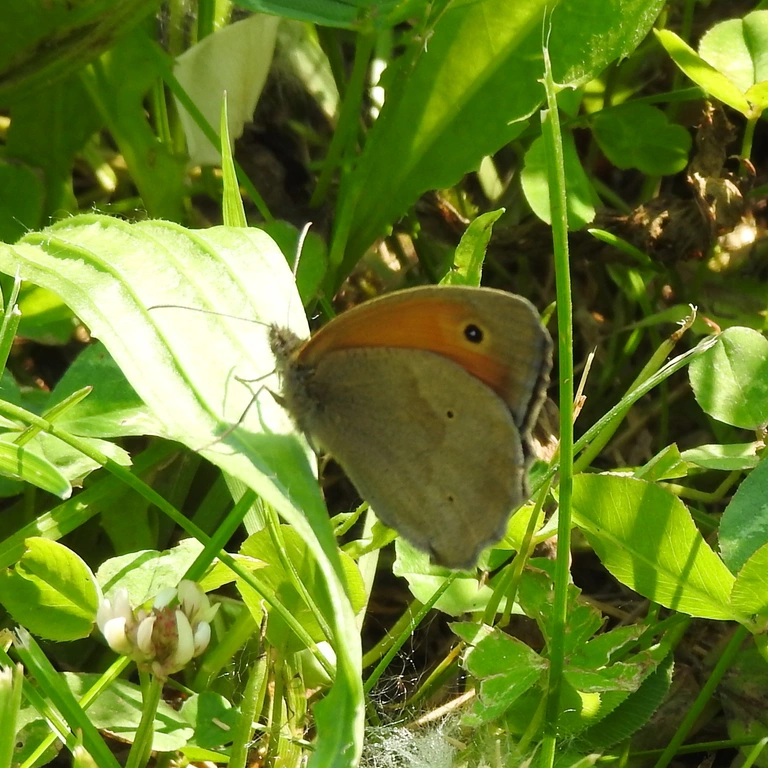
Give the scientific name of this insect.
Maniola jurtina
